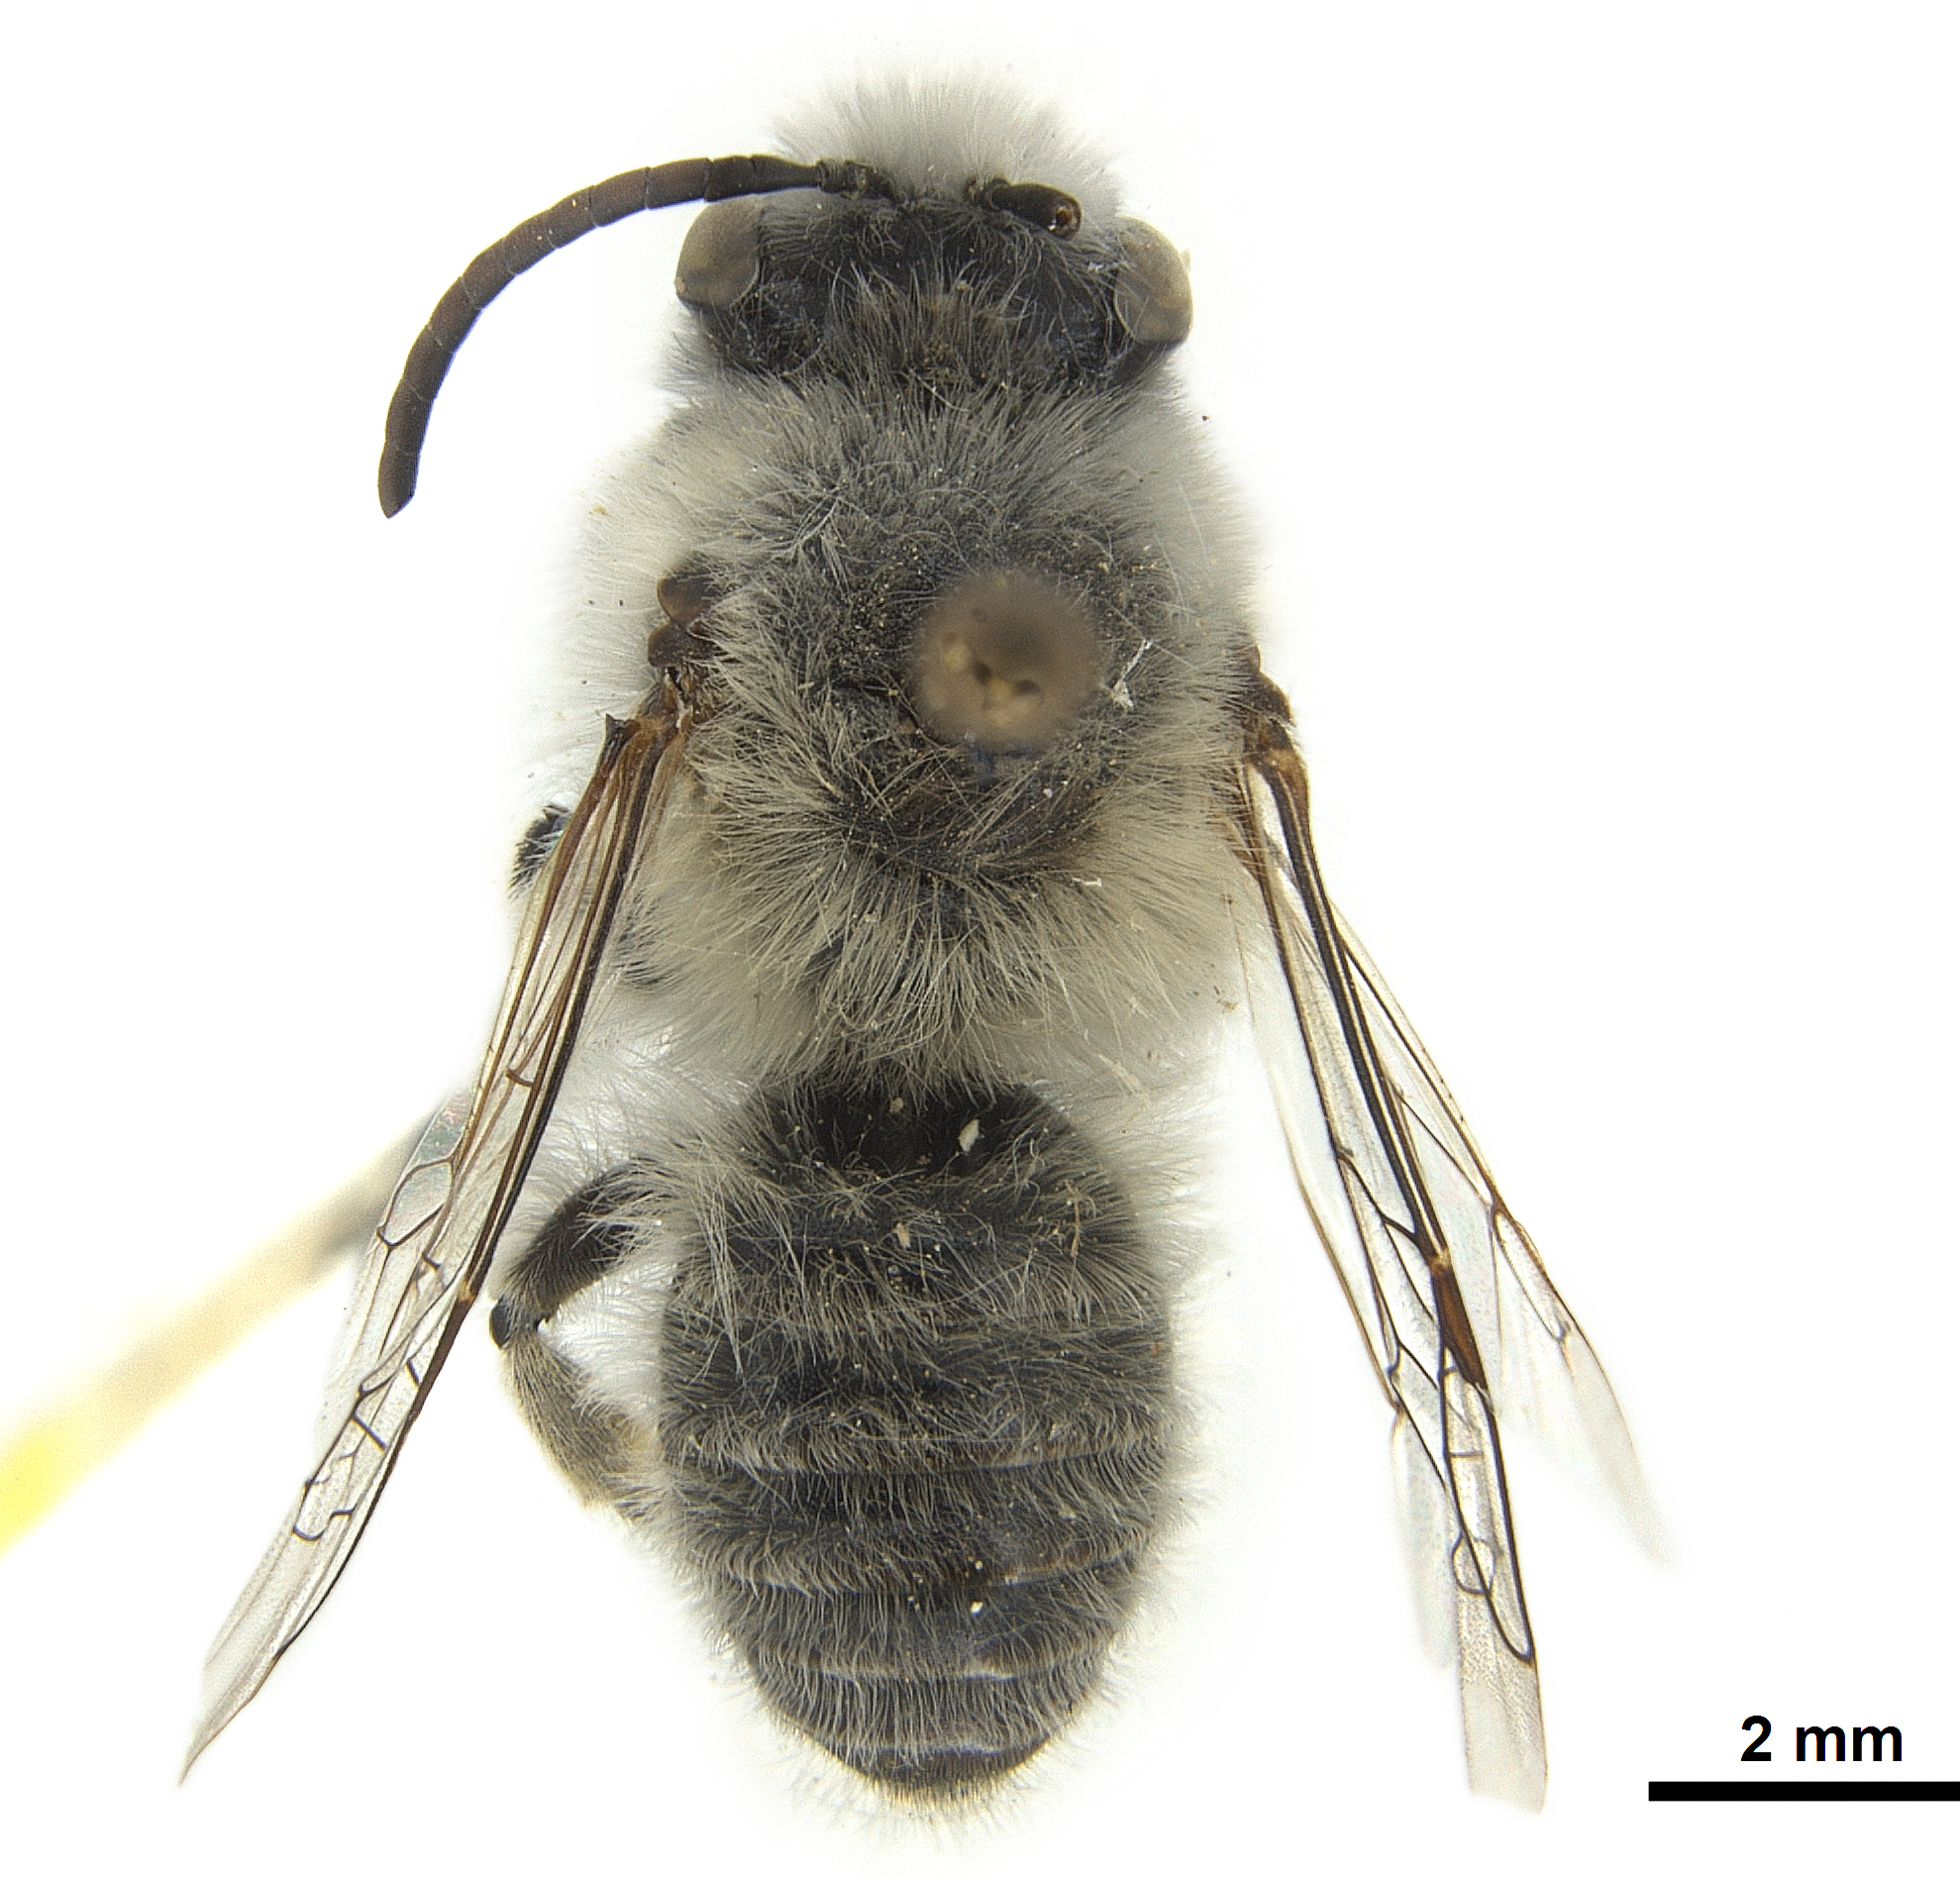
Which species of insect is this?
Ancylandrena larreae
